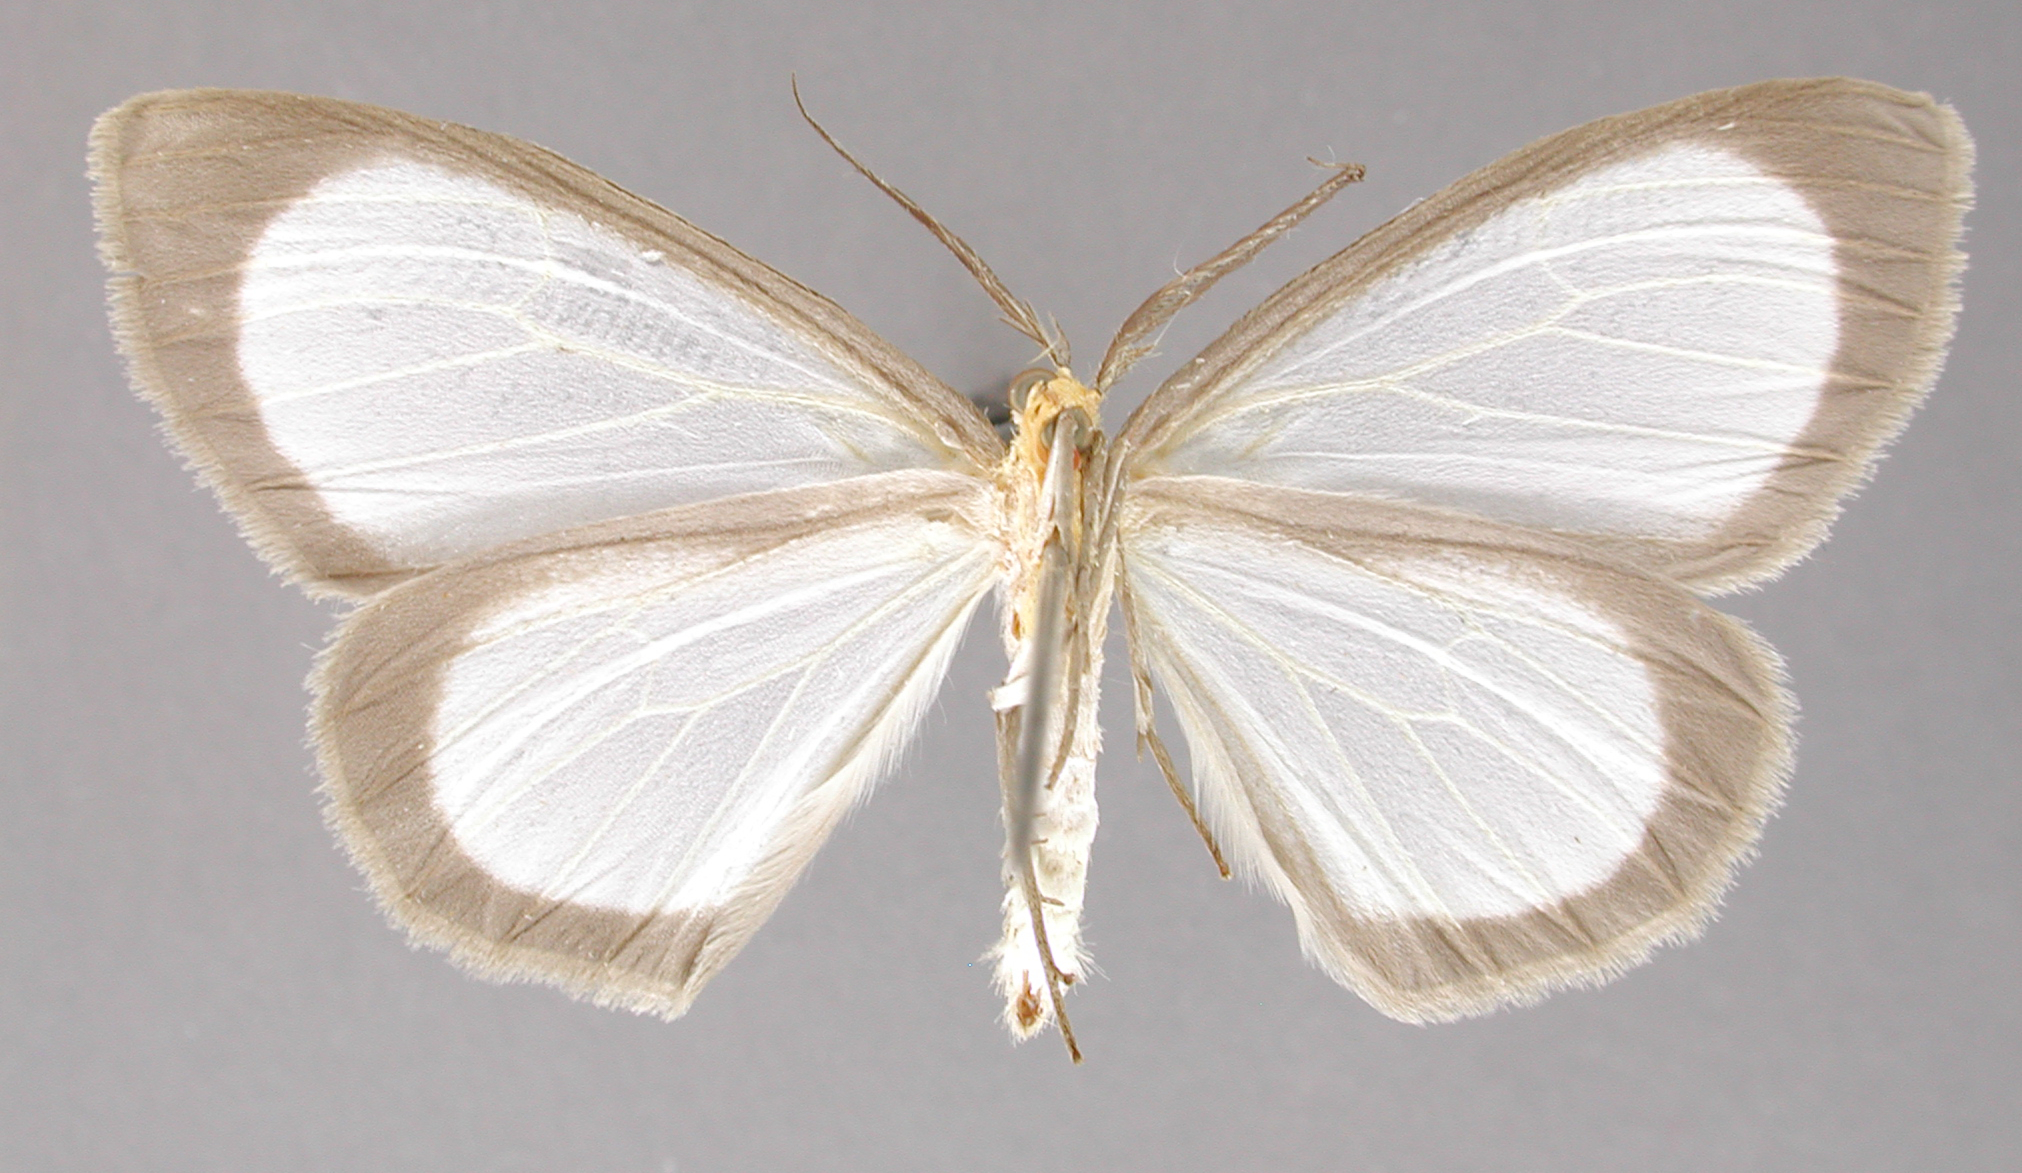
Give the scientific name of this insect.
Bombycodes circumdata
